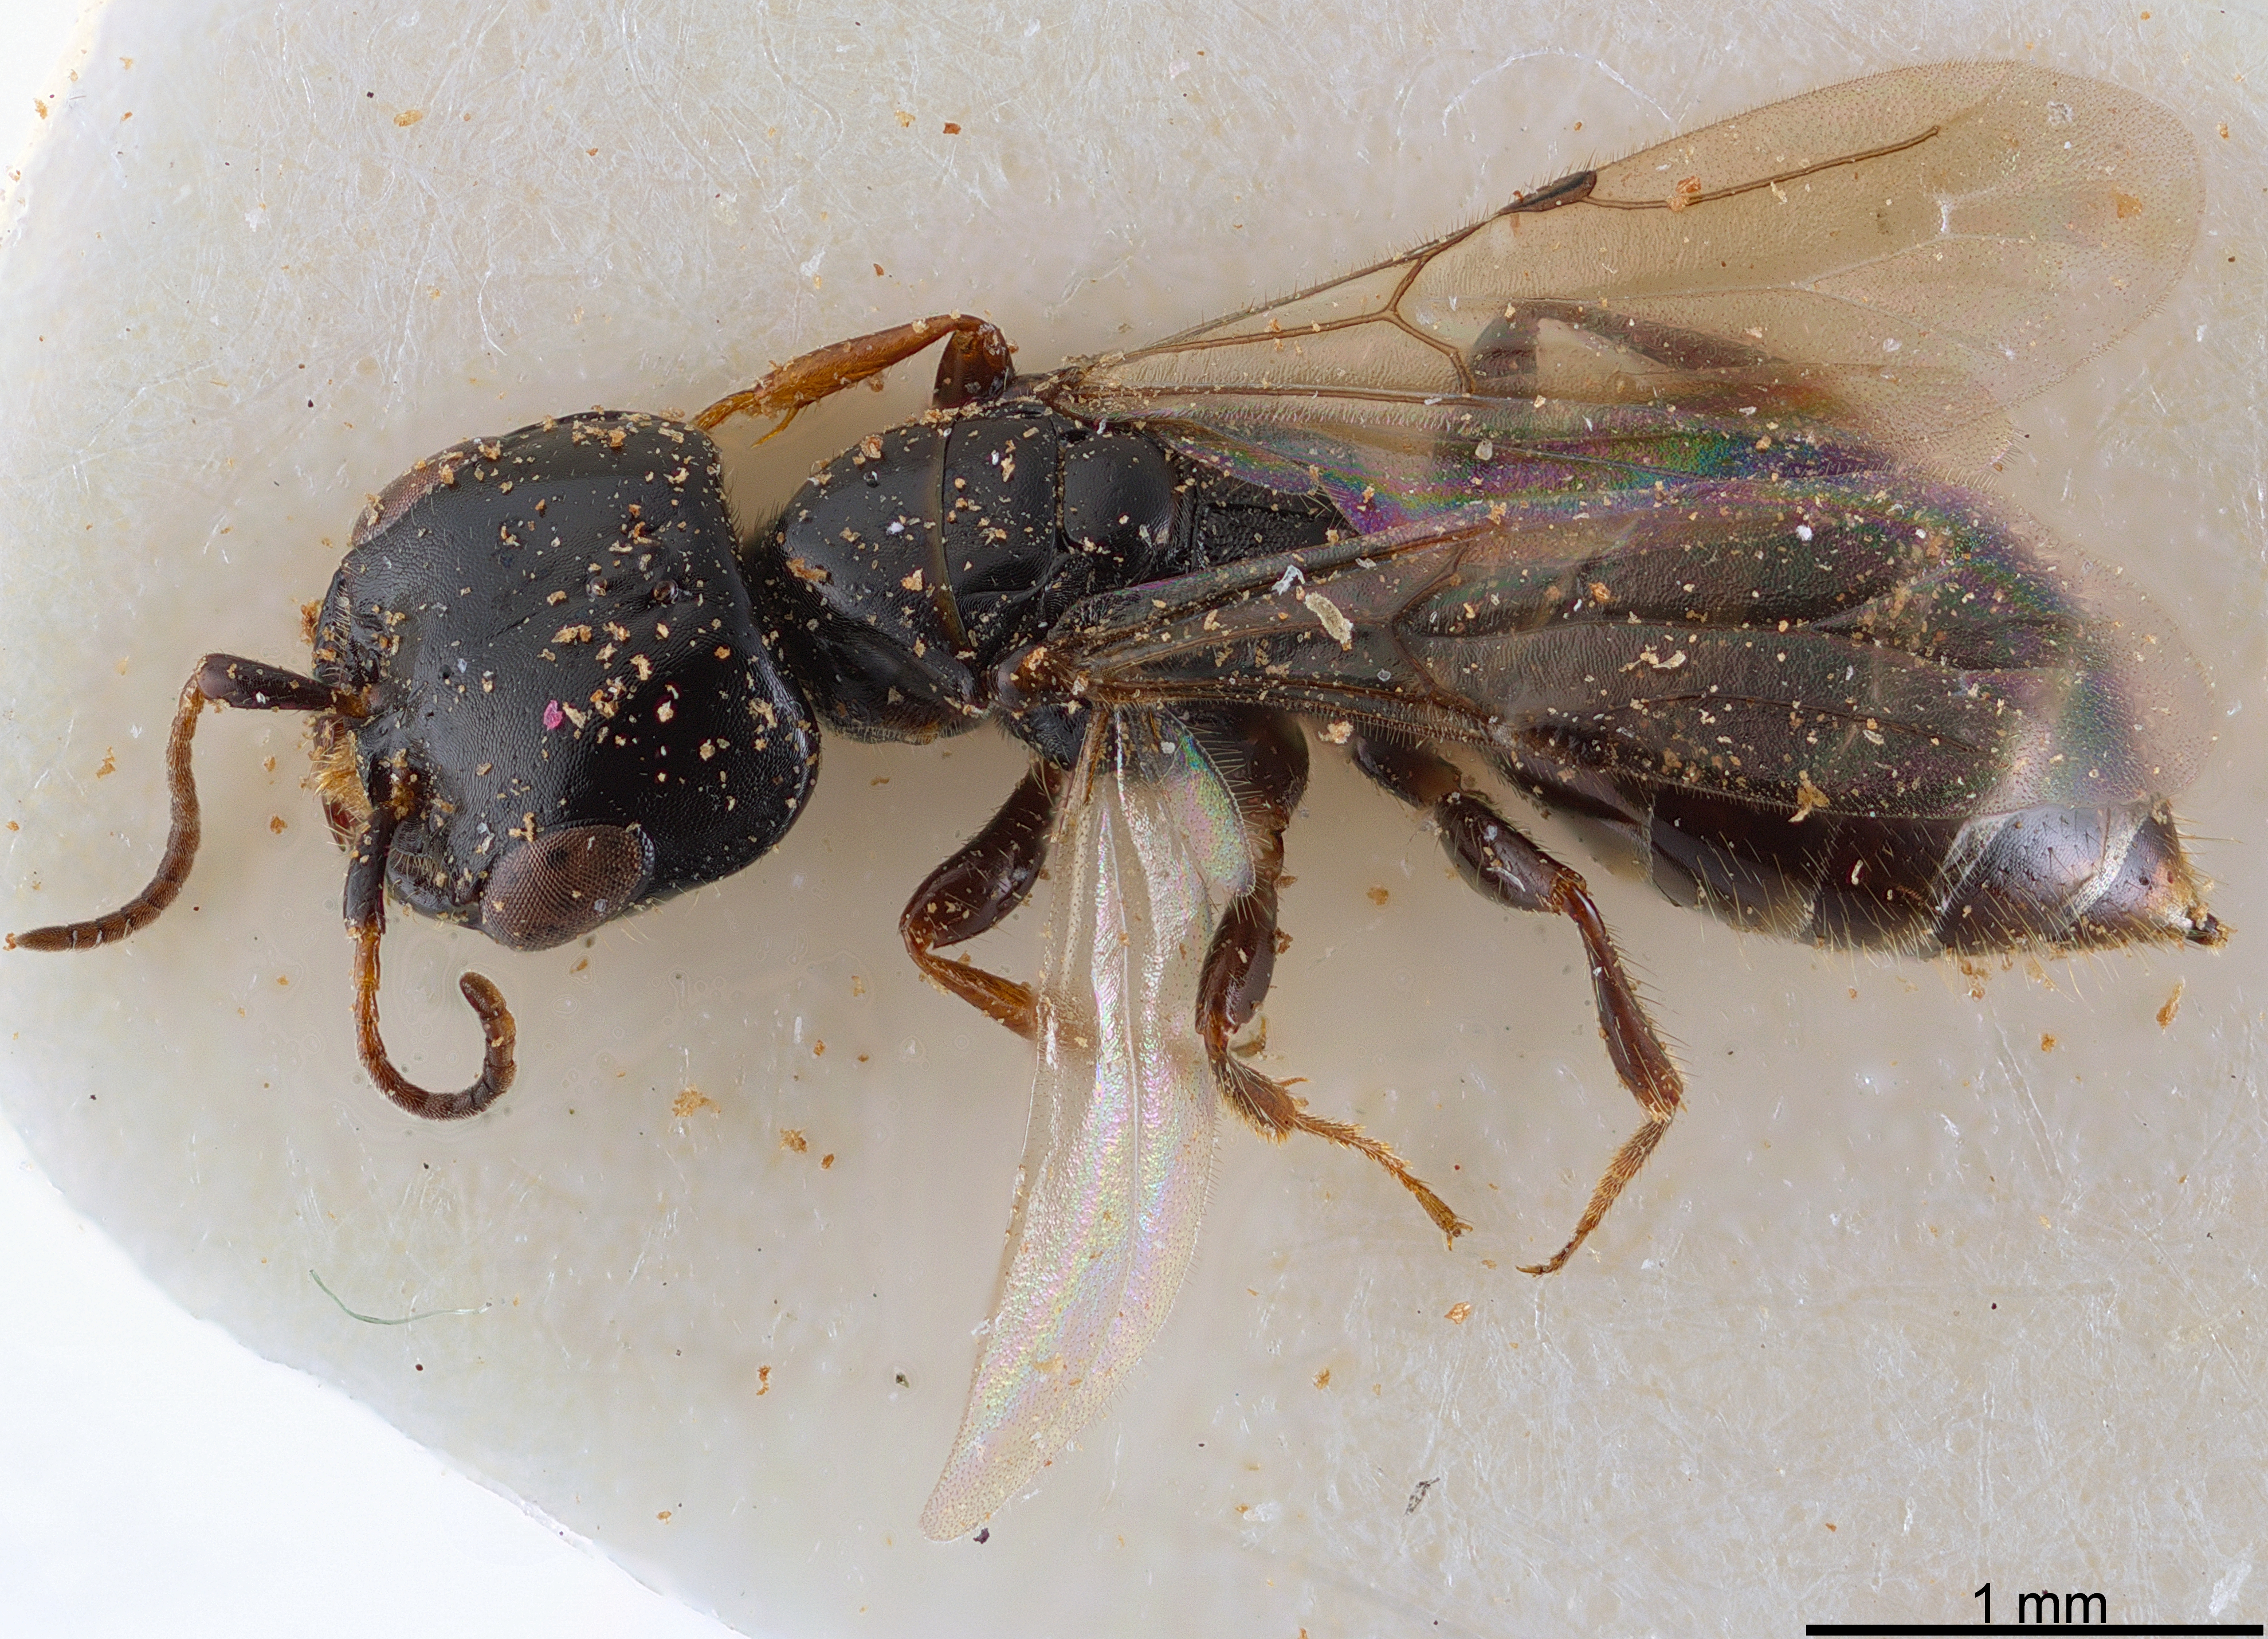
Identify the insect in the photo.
Chilepyris platythelys
